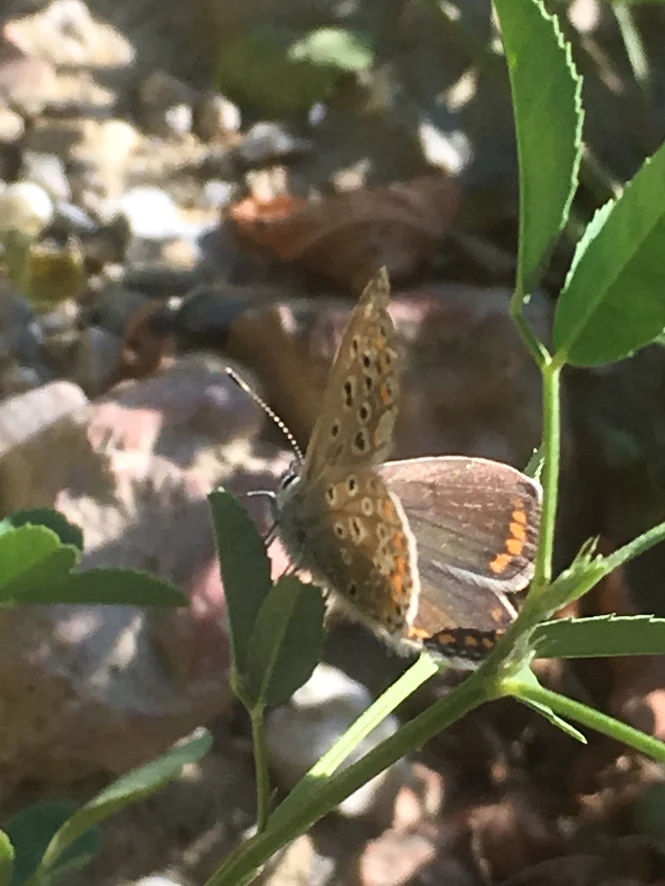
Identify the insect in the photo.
Polyommatus icarus
